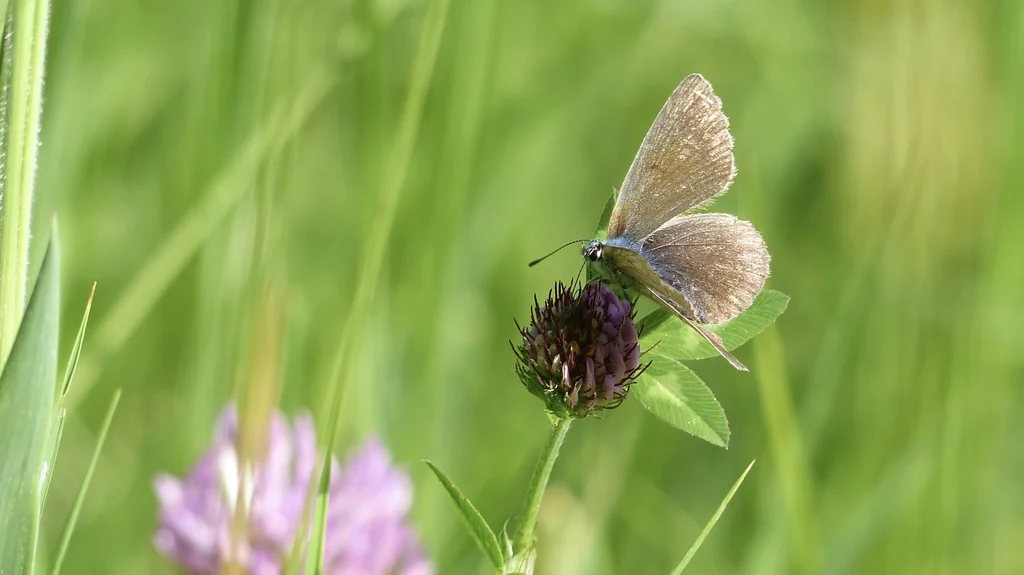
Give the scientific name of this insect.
Cyaniris semiargus
